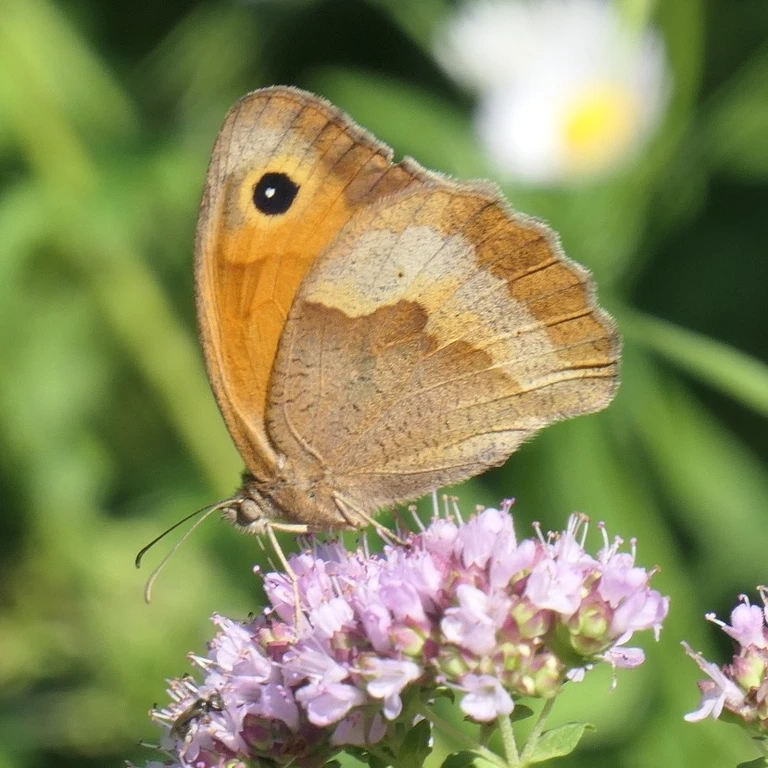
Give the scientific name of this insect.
Maniola jurtina
